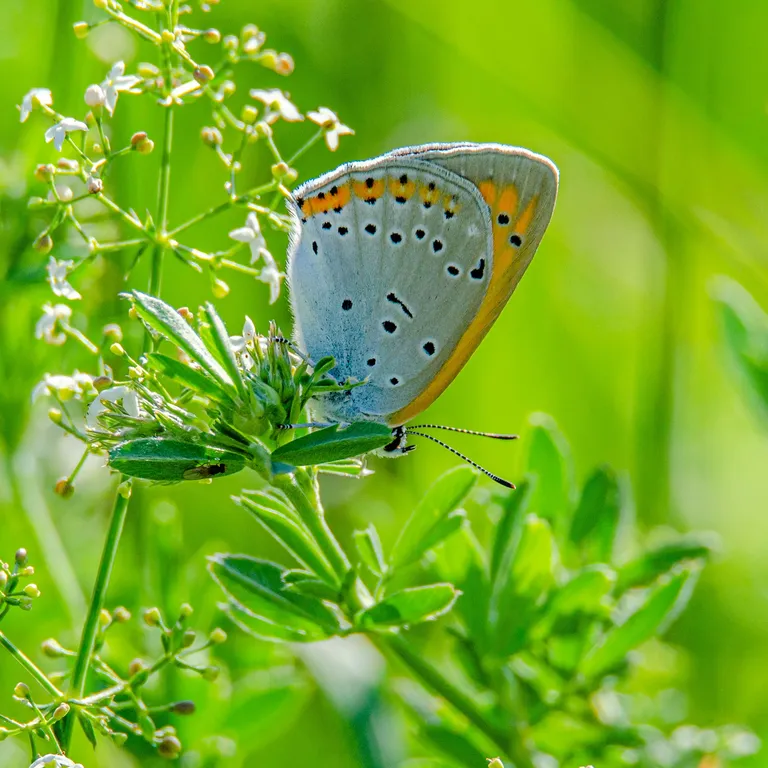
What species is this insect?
Lycaena dispar
